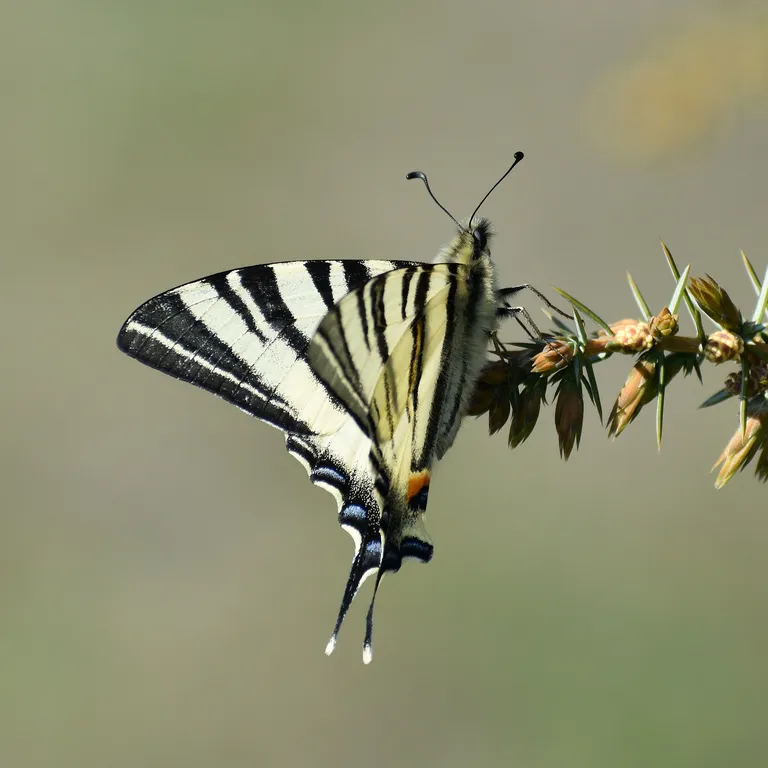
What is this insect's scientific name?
Iphiclides podalirius
